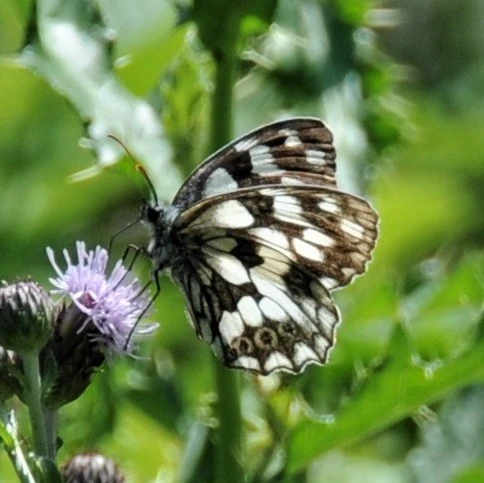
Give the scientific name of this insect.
Melanargia galathea
